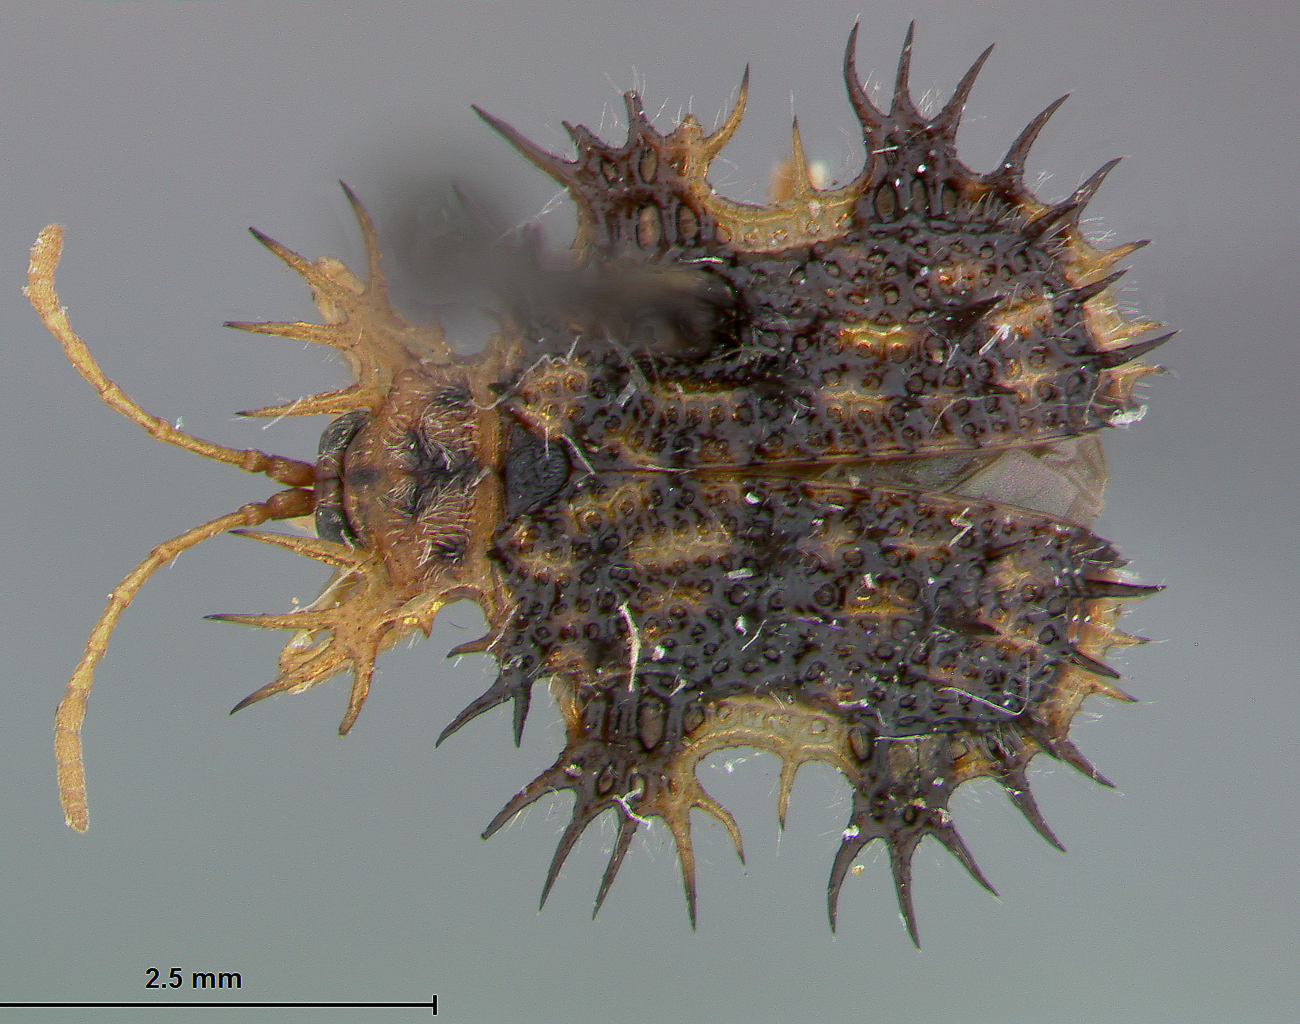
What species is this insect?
Platypria alces
